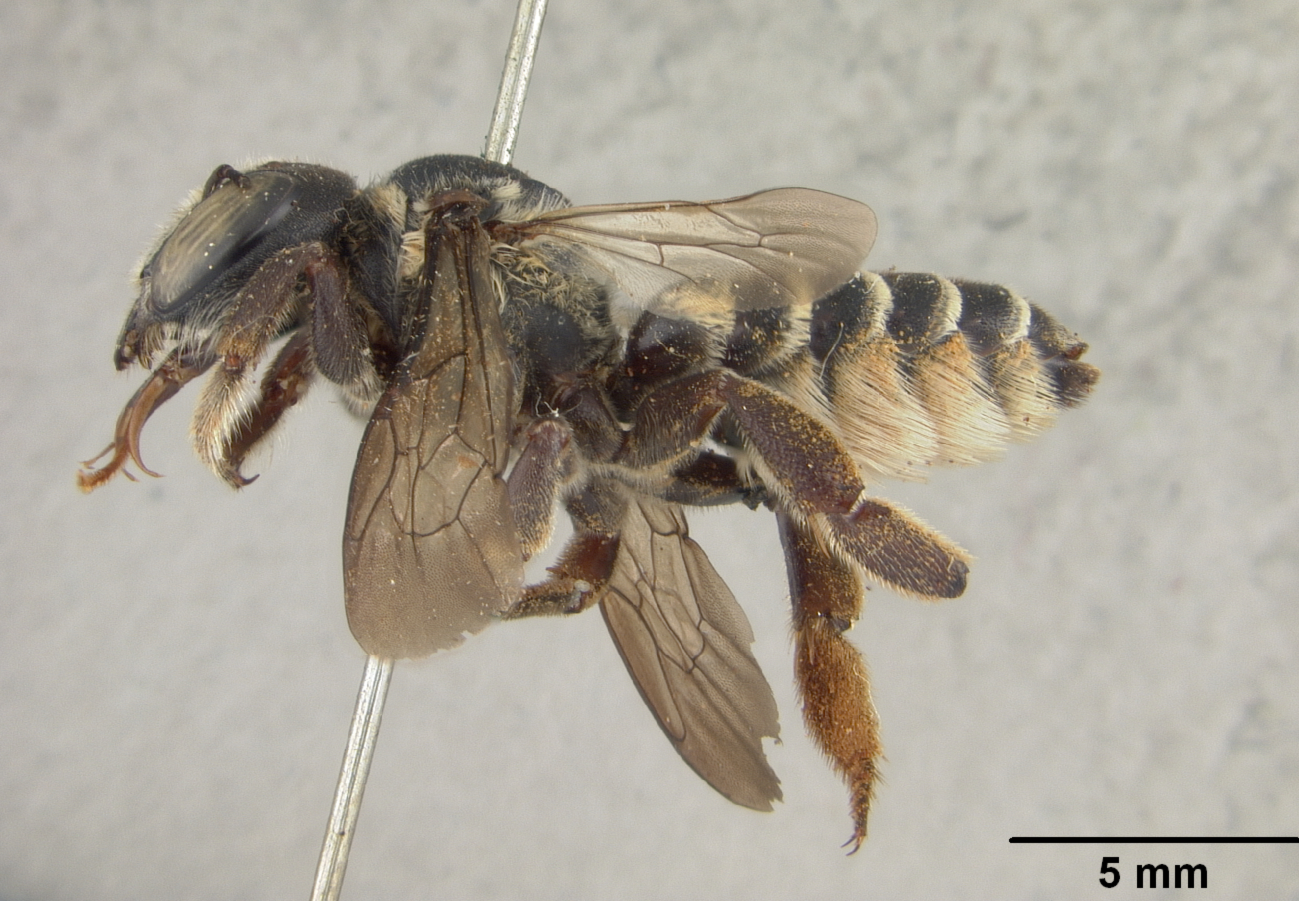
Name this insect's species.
Megachile megagyna
